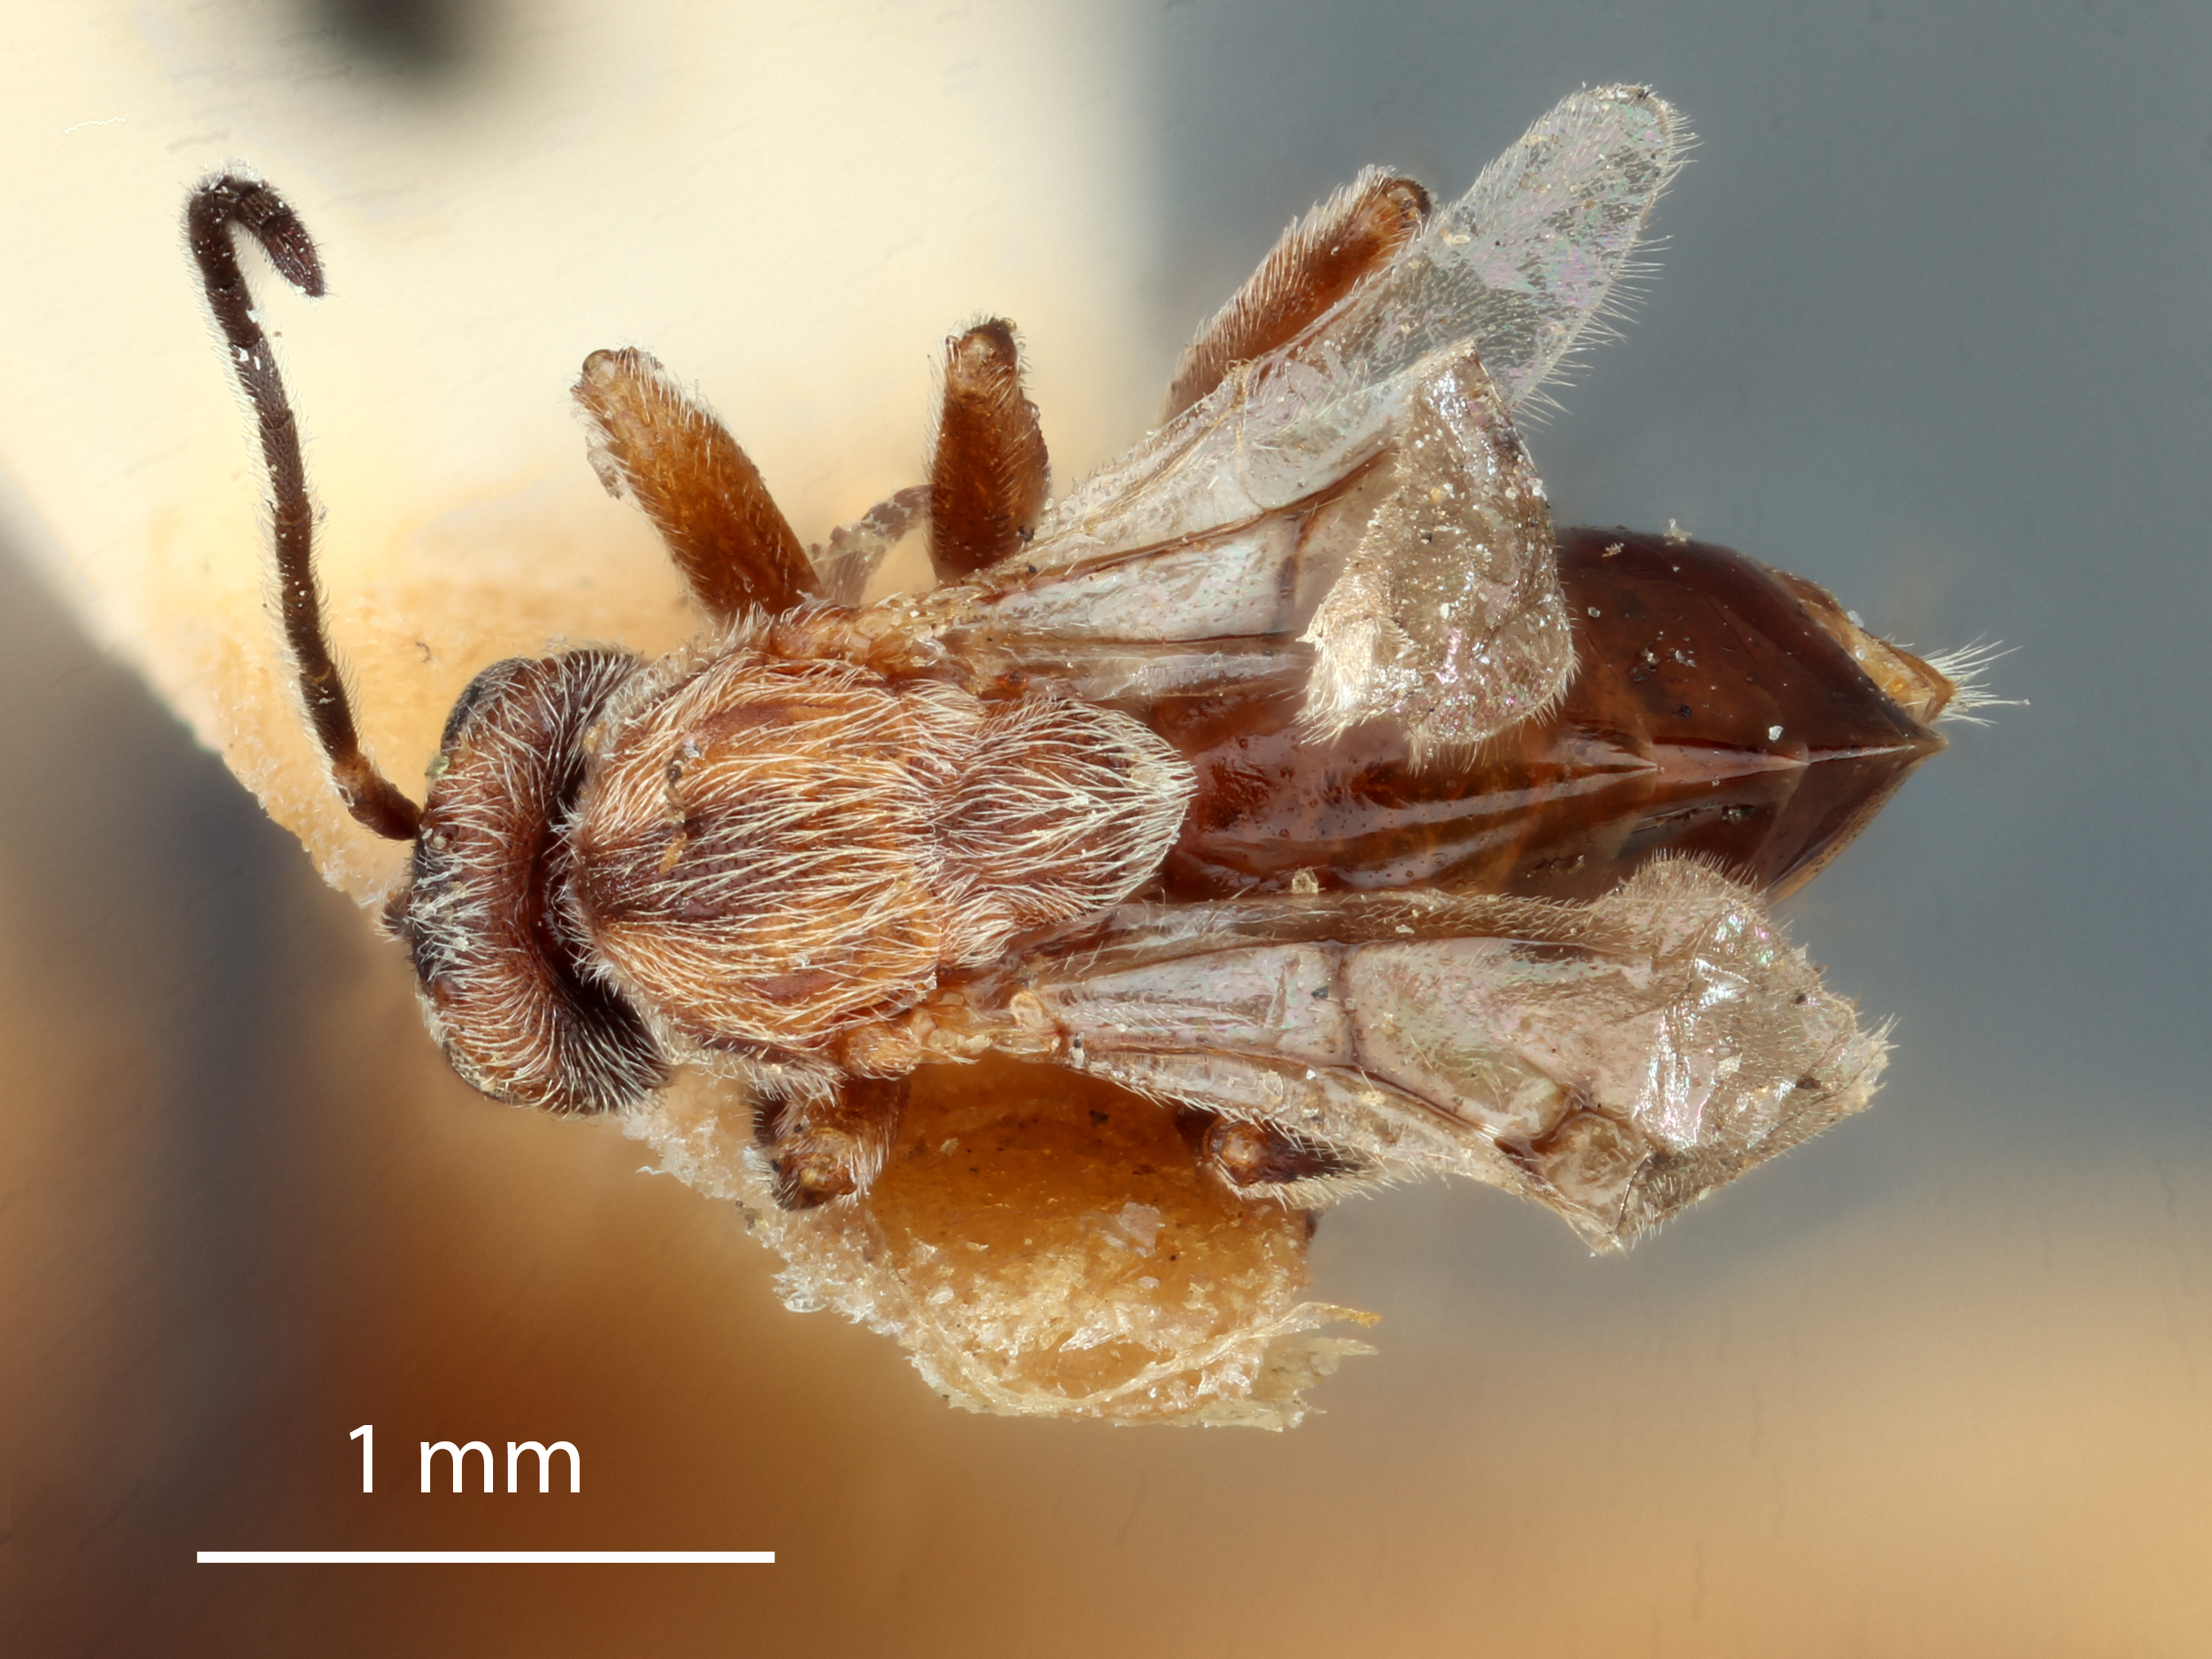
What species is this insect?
Acraspis patelloides
